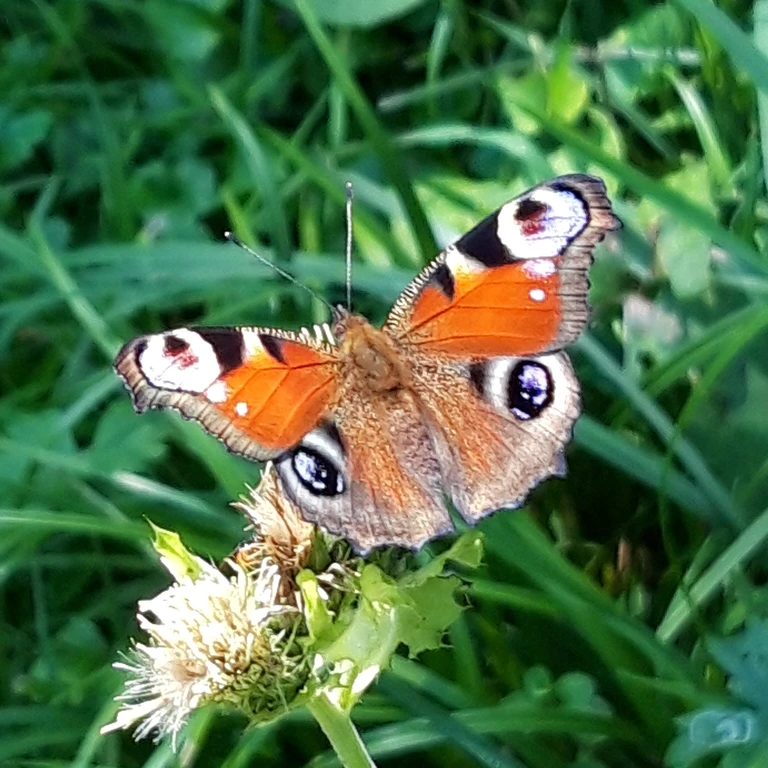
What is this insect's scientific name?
Aglais io
